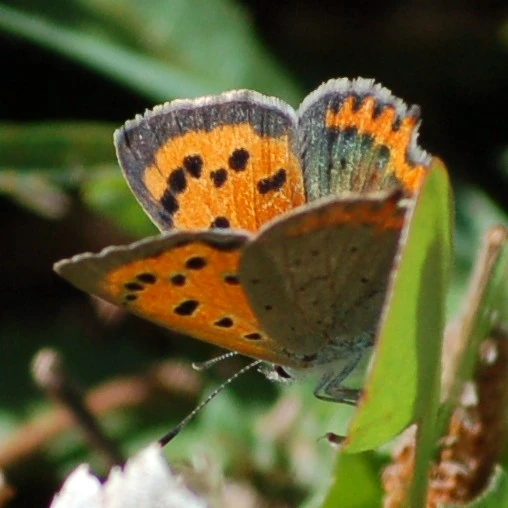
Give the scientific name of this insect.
Lycaena phlaeas
